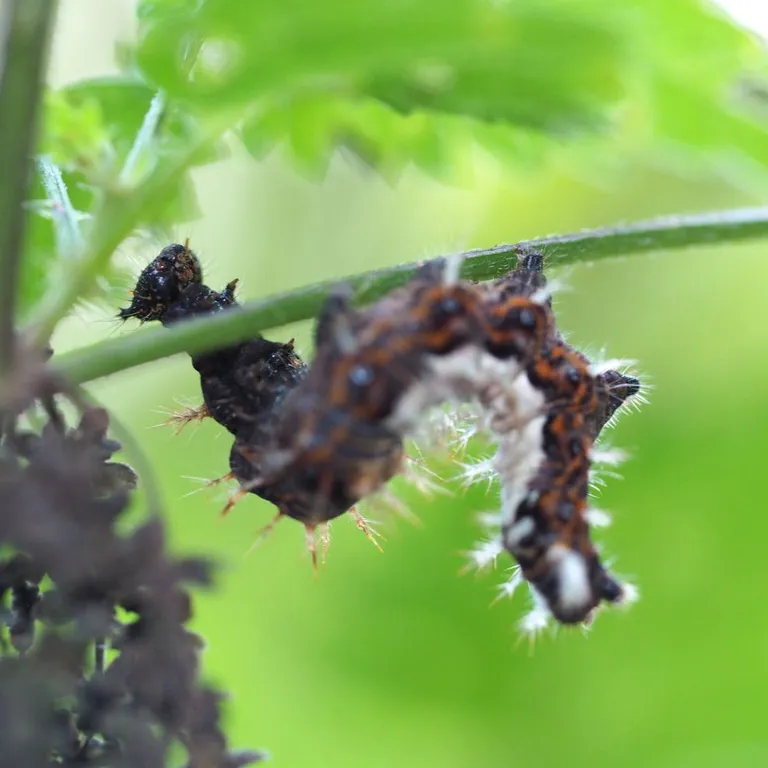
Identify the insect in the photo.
Polygonia c-album
